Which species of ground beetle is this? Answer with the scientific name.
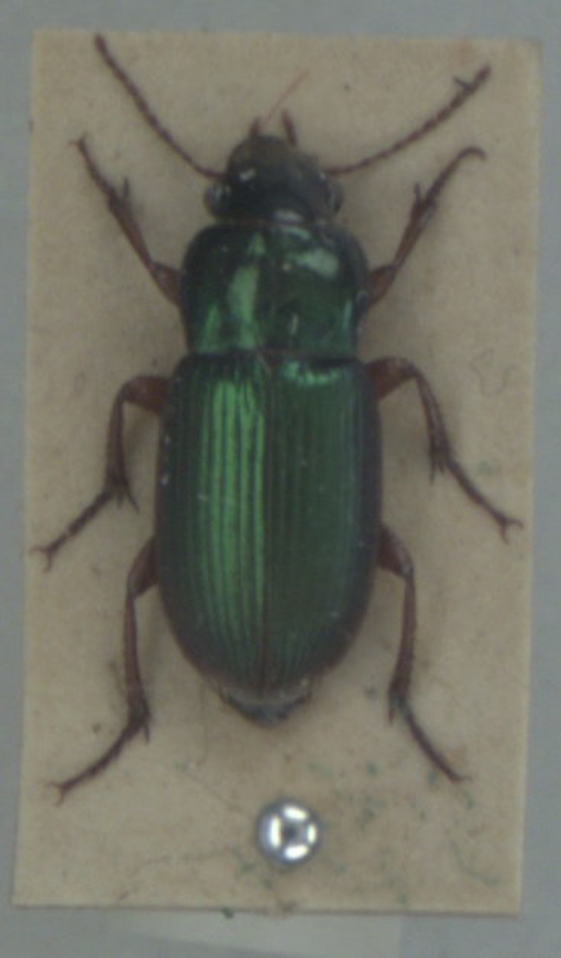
Harpalus affinis
